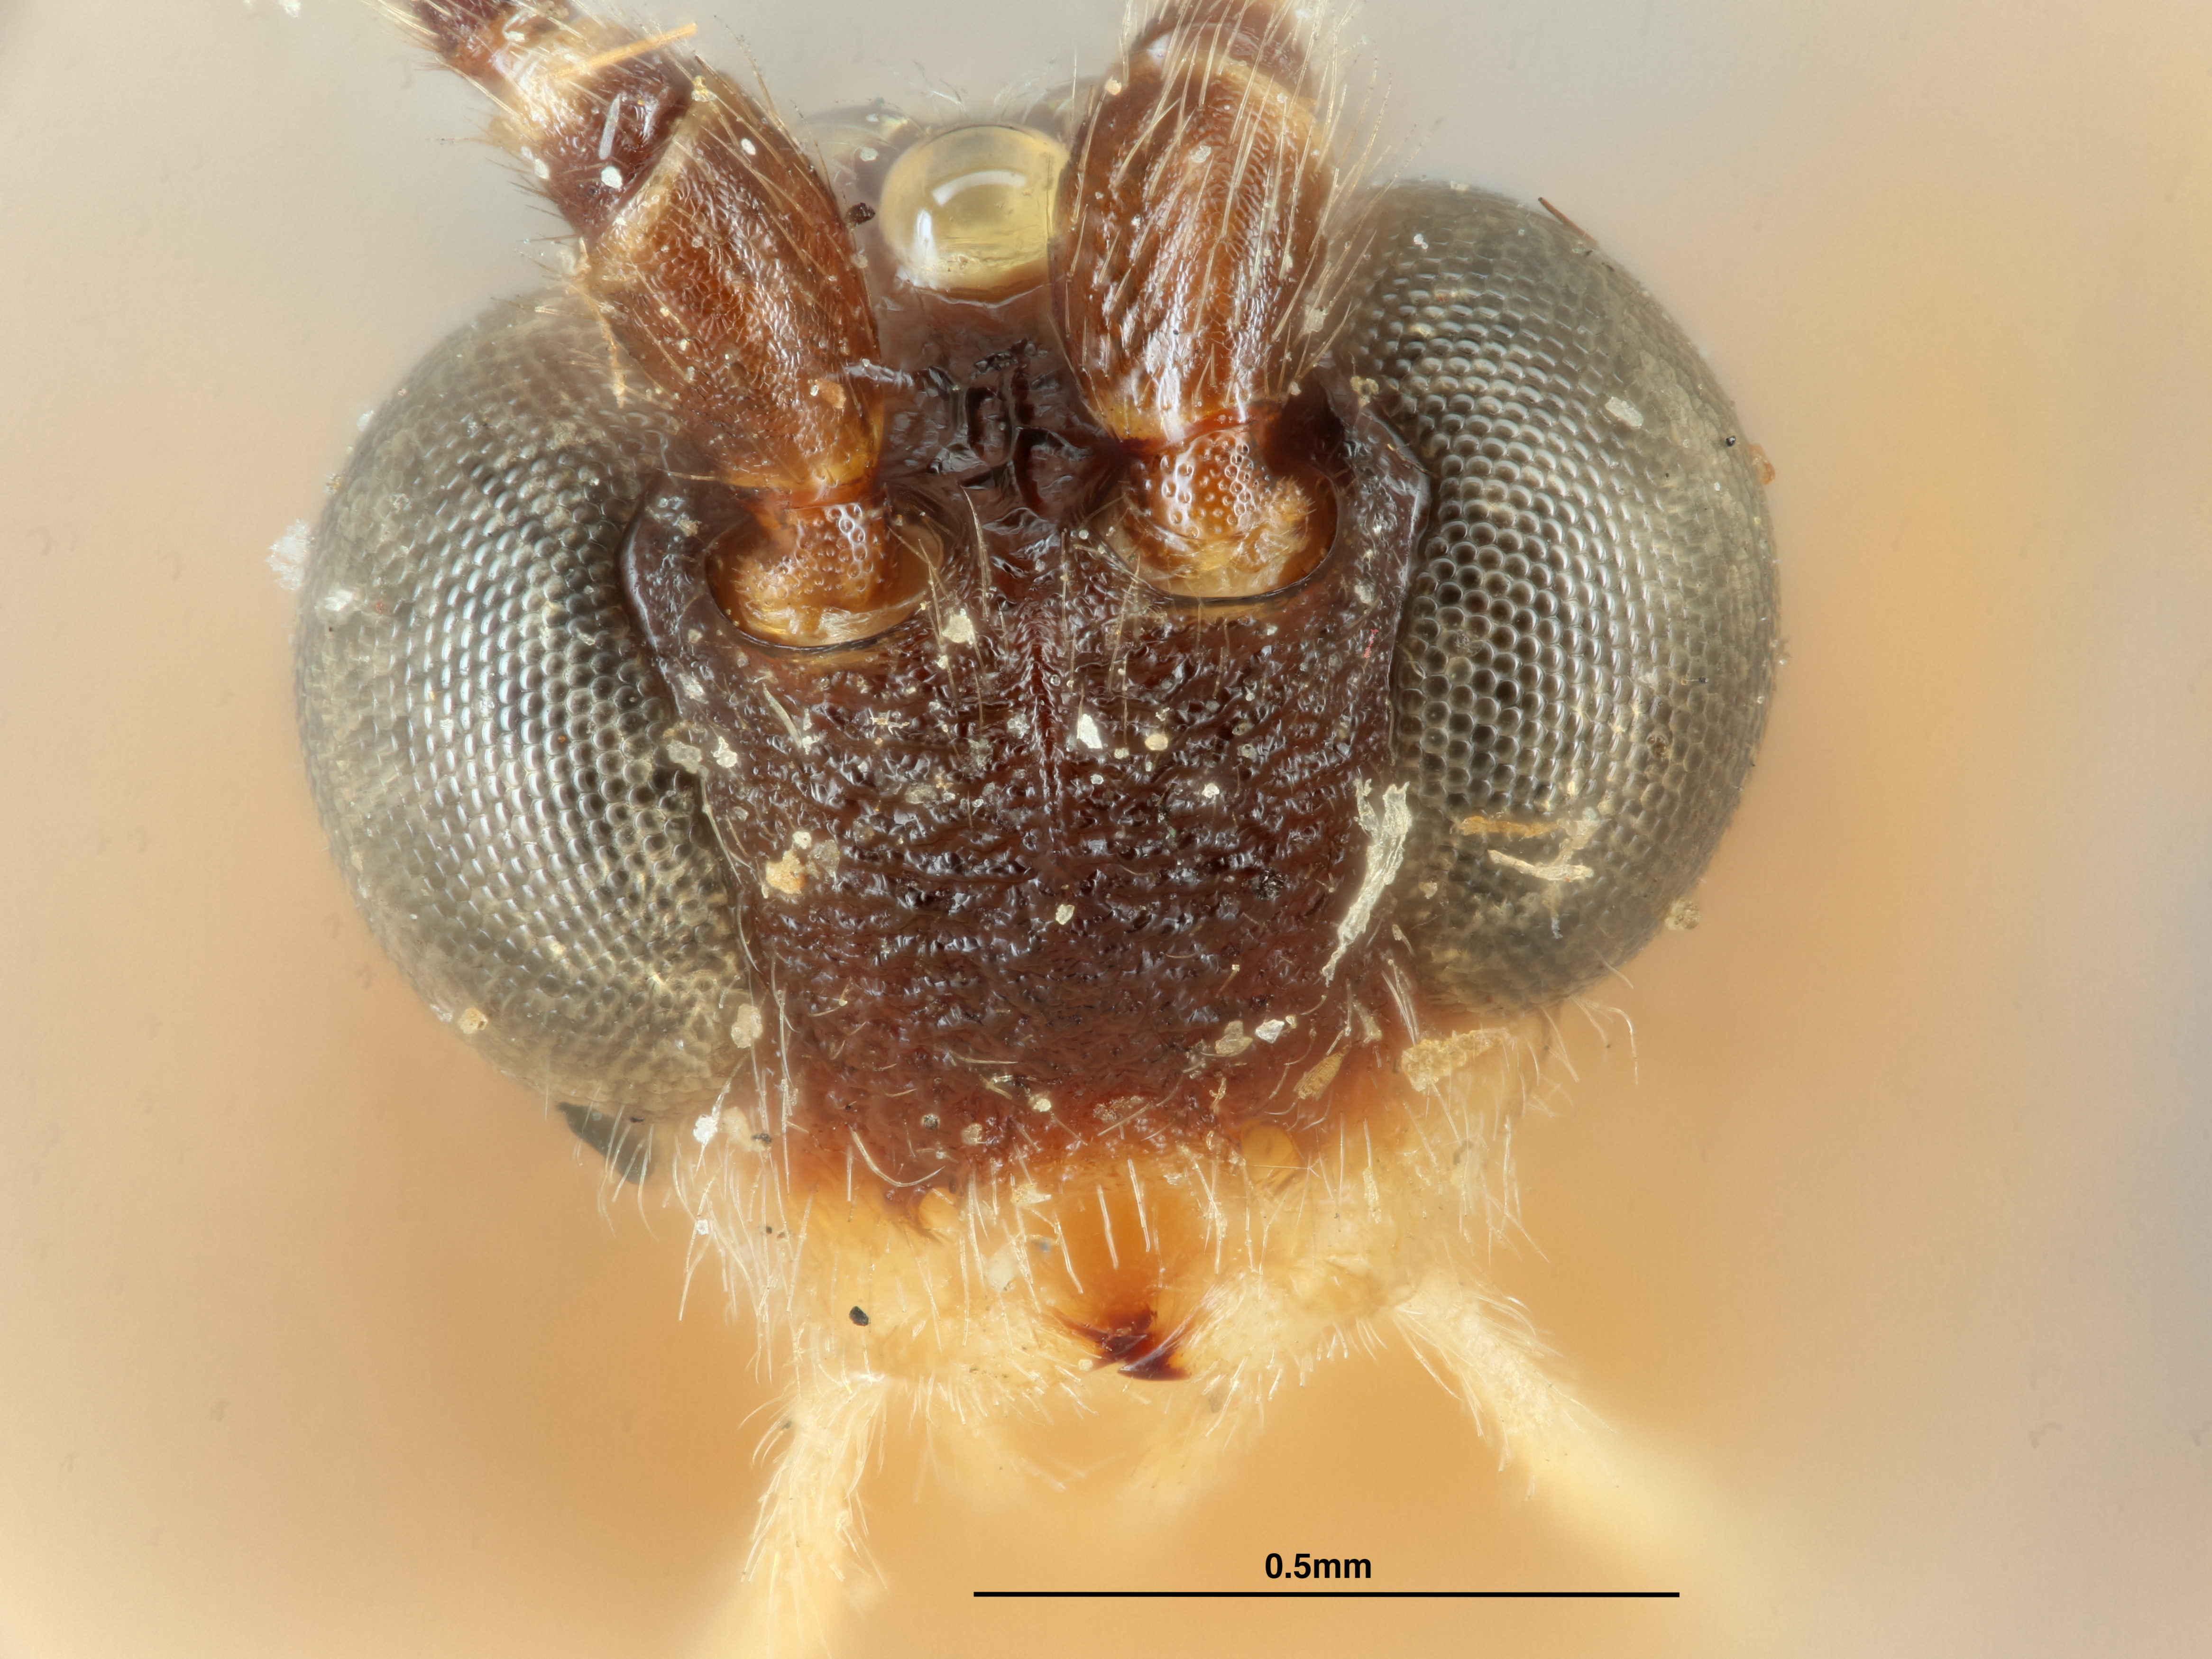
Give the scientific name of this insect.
Rhogas thoracicus
